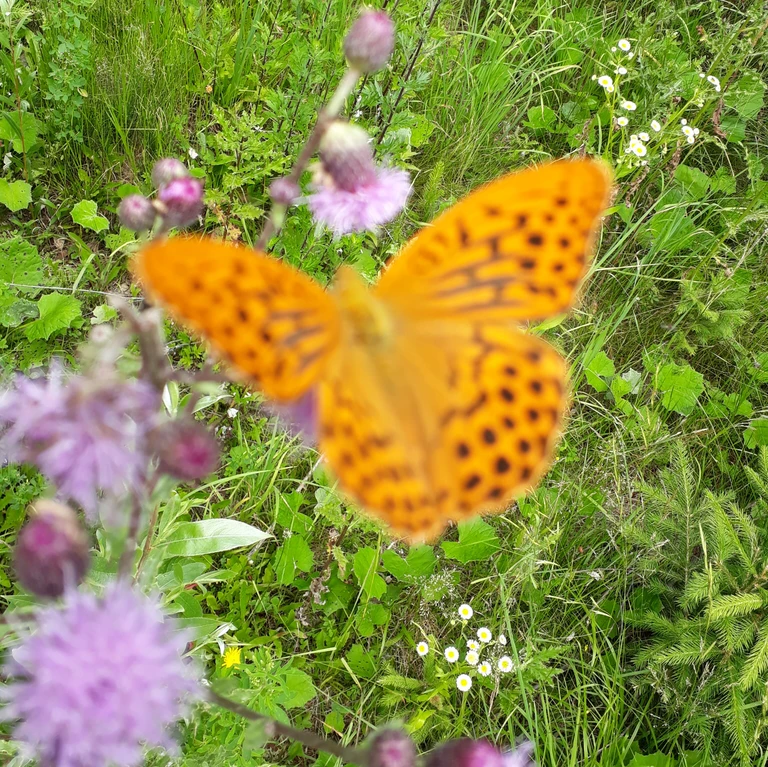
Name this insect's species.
Argynnis paphia
